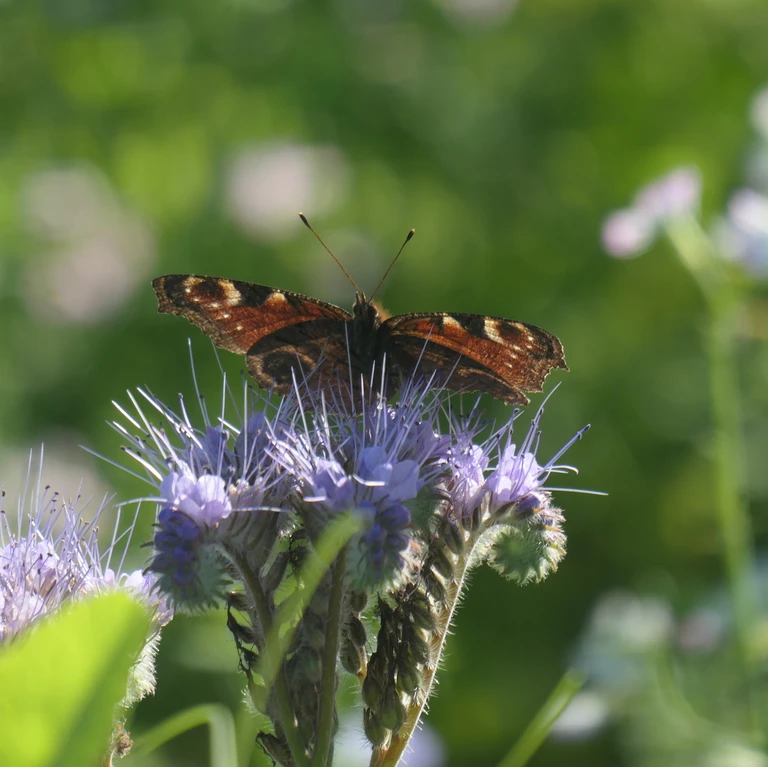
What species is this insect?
Aglais io
